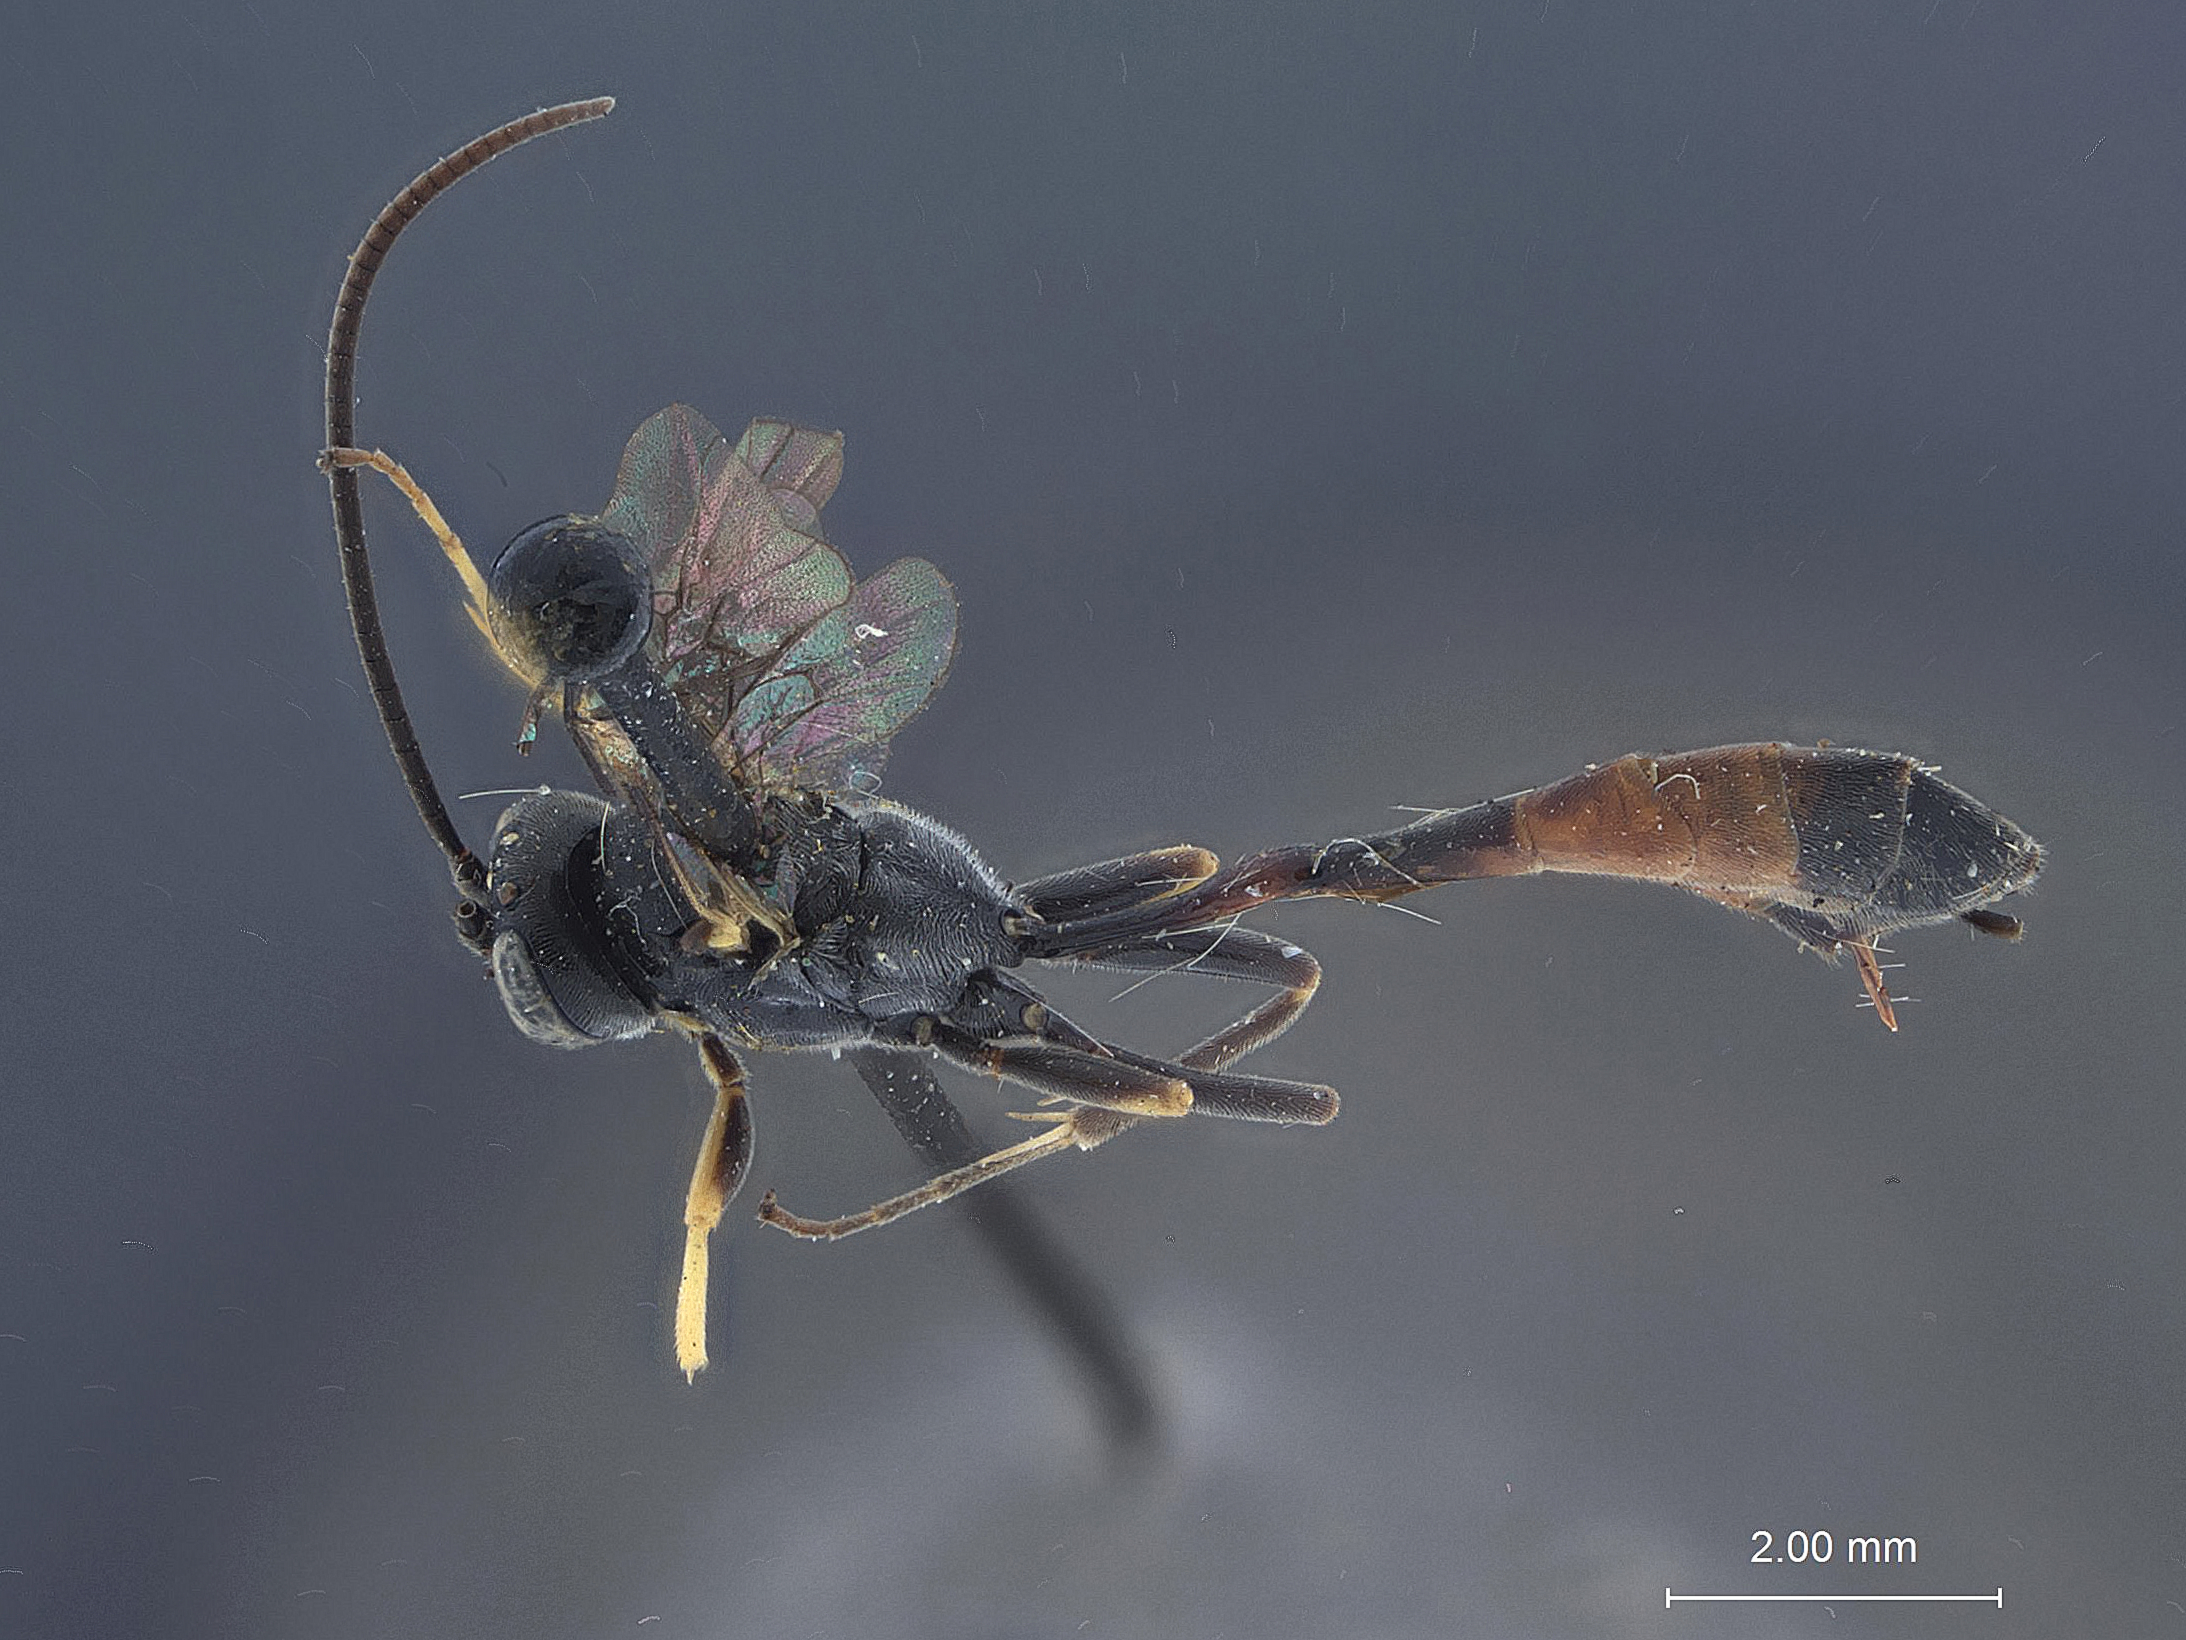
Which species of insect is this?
Campoplegidea nitida
